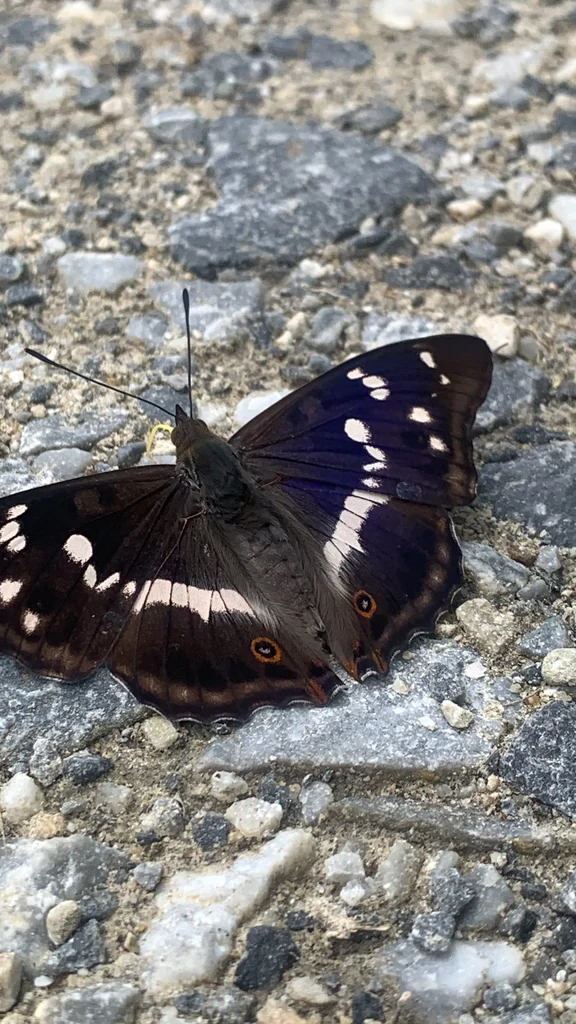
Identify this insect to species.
Apatura iris
